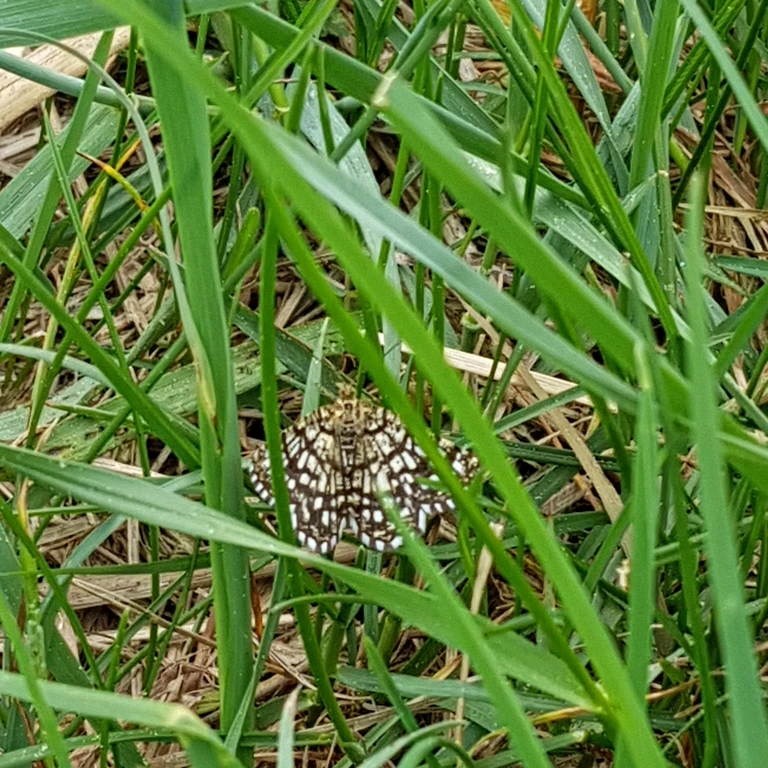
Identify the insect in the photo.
Chiasmia clathrata
